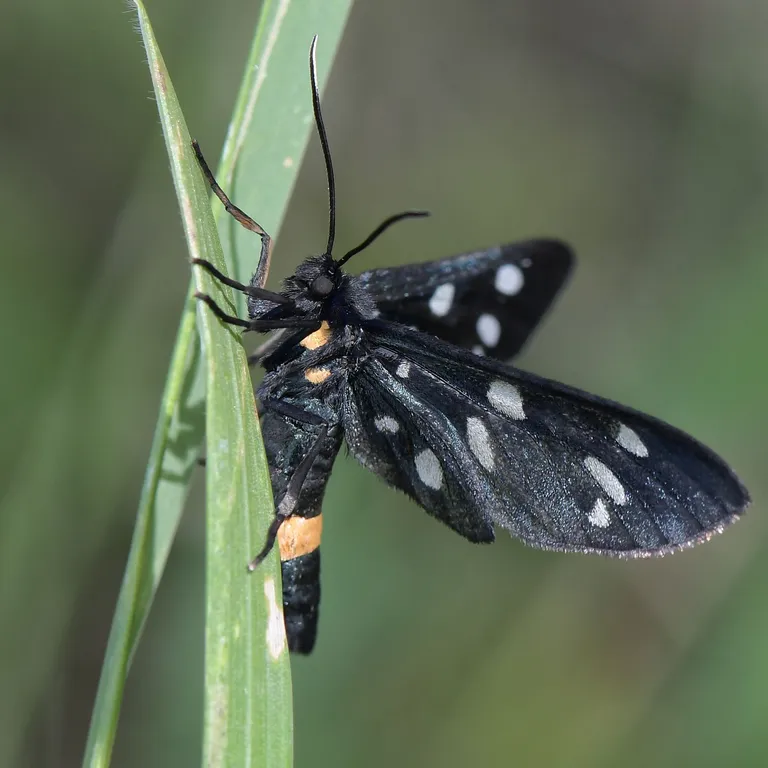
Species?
Amata phegea
